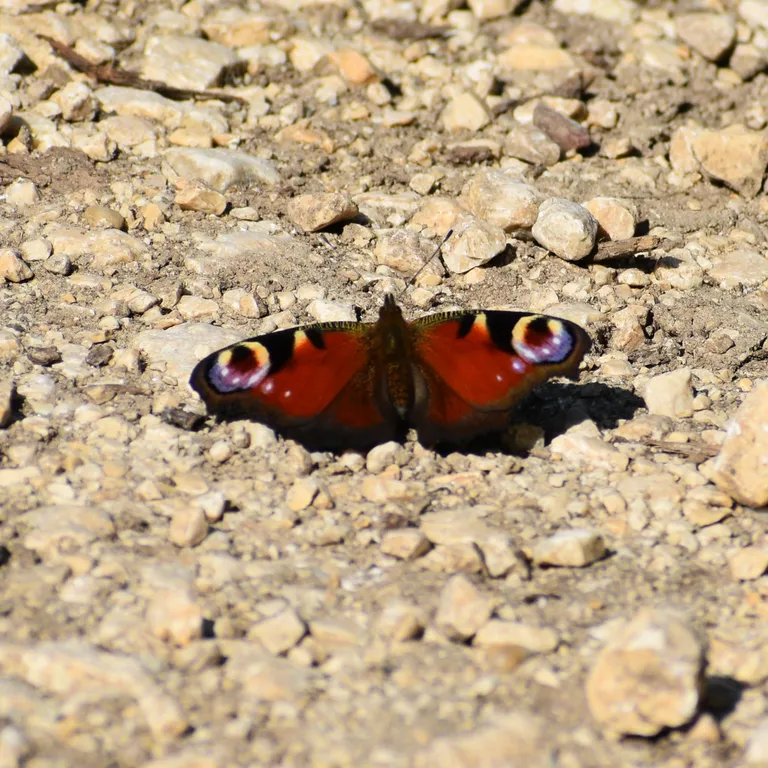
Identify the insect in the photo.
Aglais io
